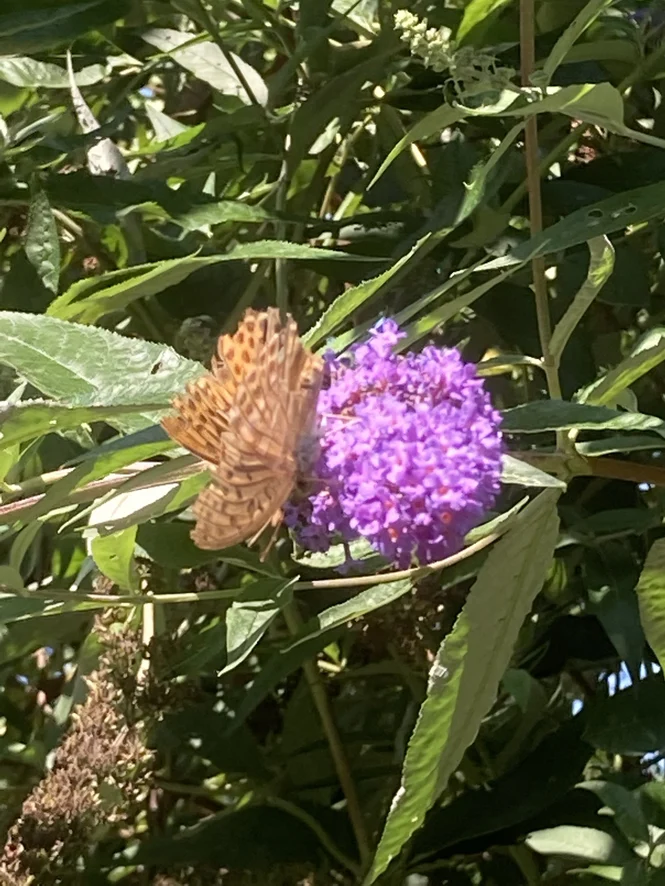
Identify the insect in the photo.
Argynnis paphia
